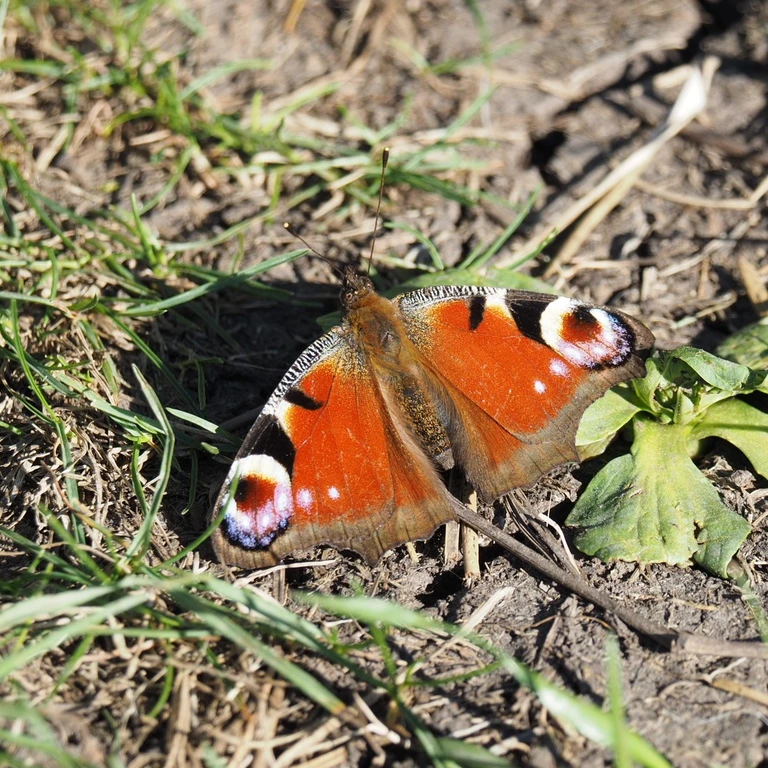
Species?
Aglais io
